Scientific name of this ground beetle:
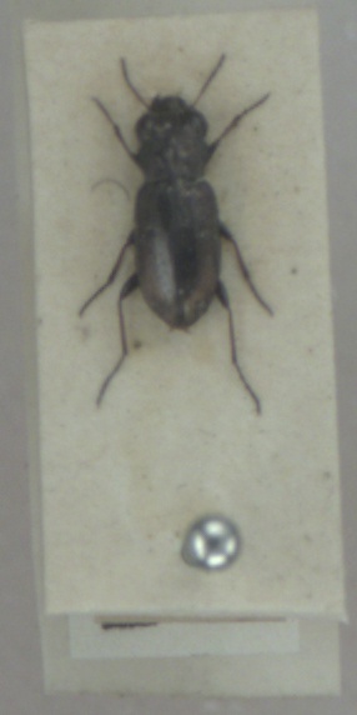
Notiophilus biguttatus
